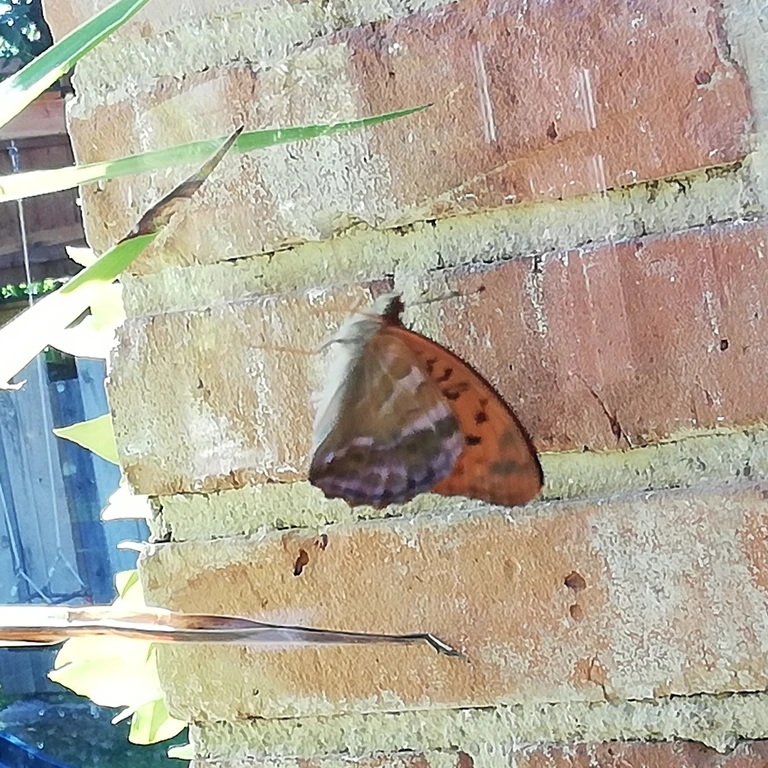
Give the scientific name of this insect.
Argynnis paphia
